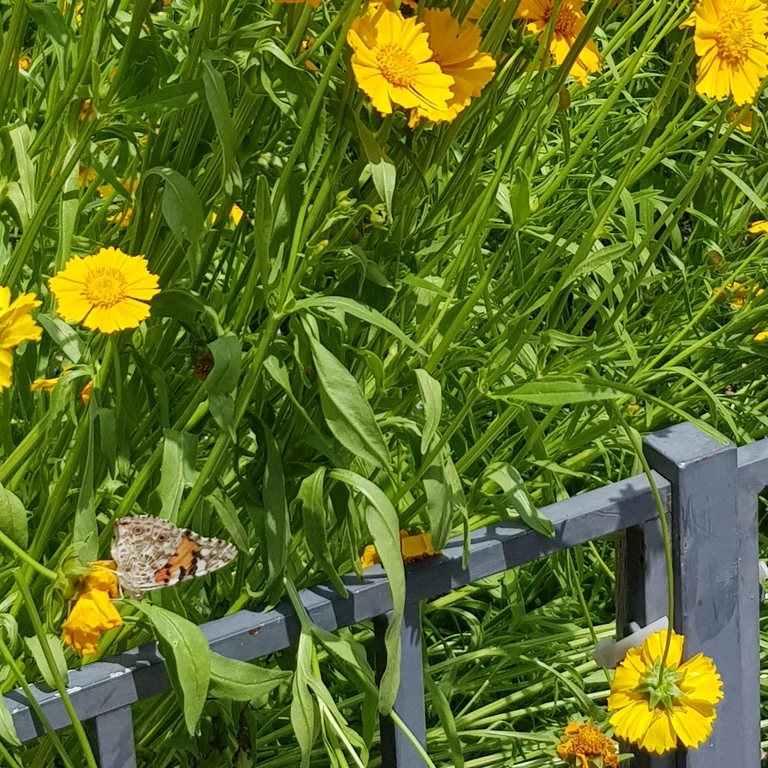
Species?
Vanessa cardui
